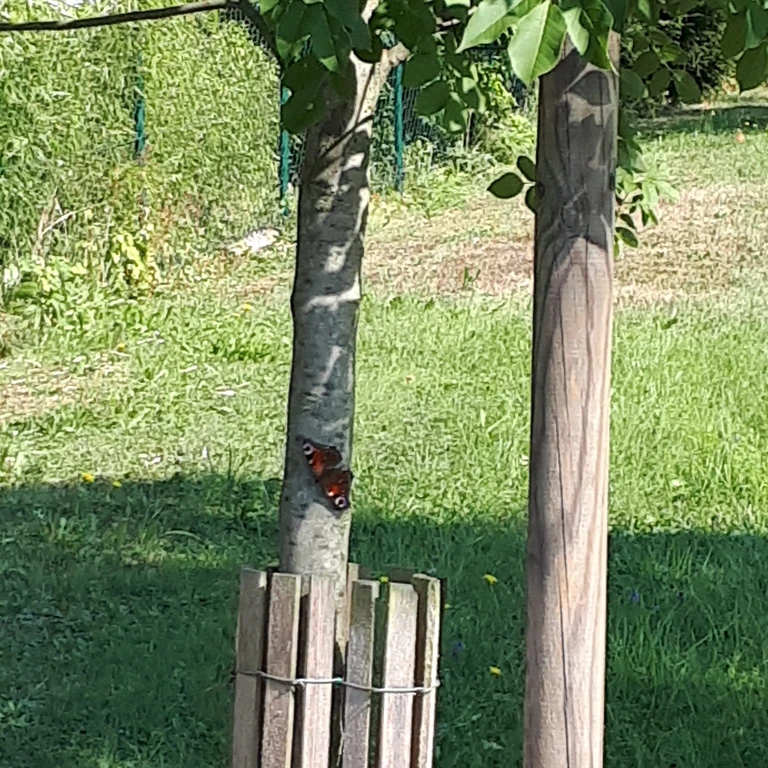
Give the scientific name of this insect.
Aglais io
